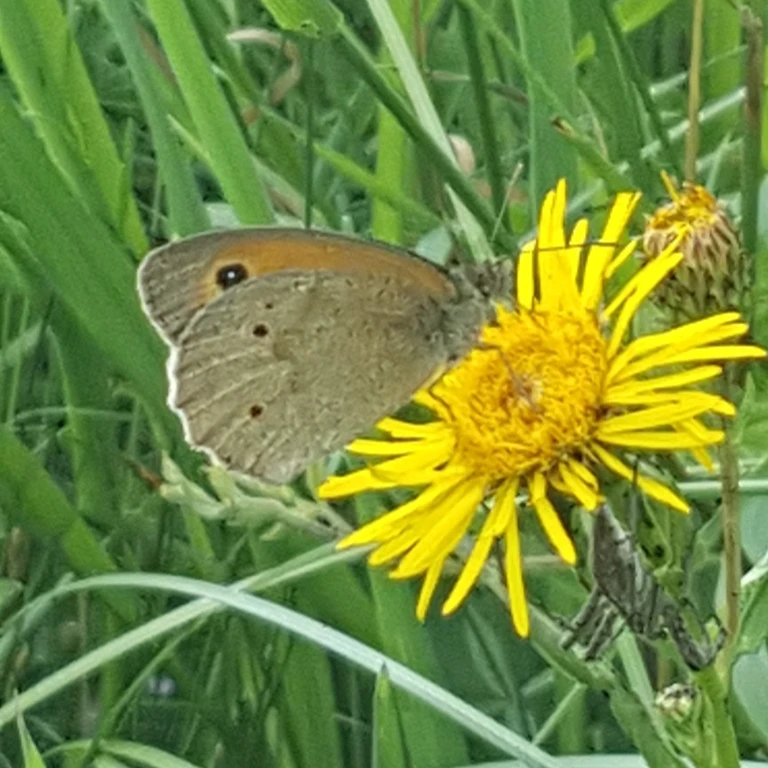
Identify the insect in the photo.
Maniola jurtina
